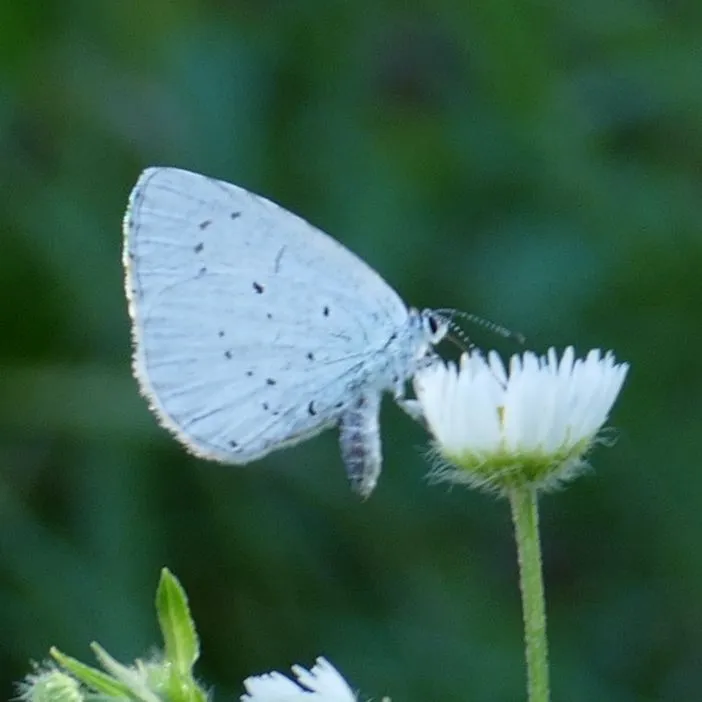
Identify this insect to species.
Celastrina argiolus
